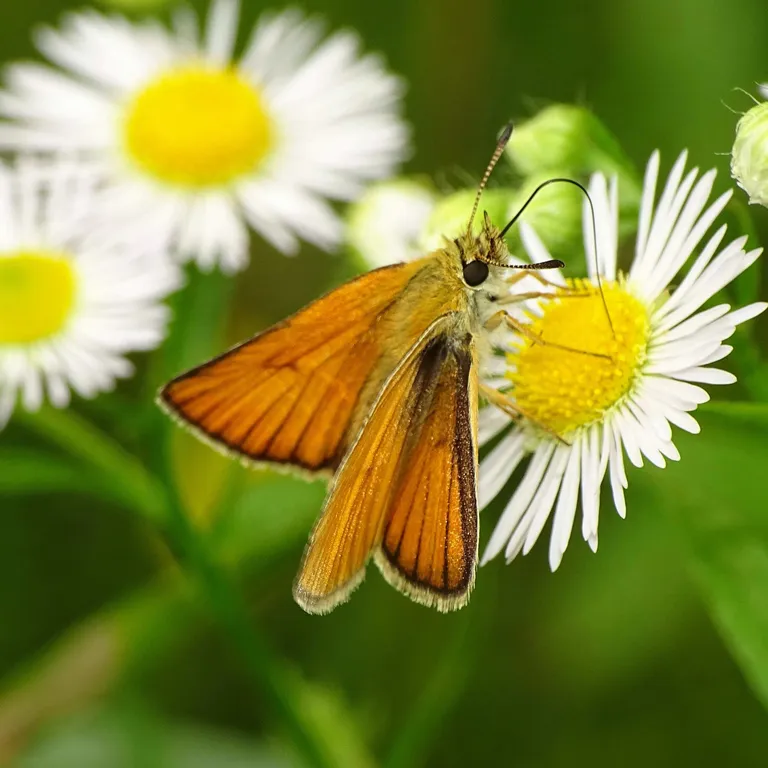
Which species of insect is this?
Thymelicus lineola
